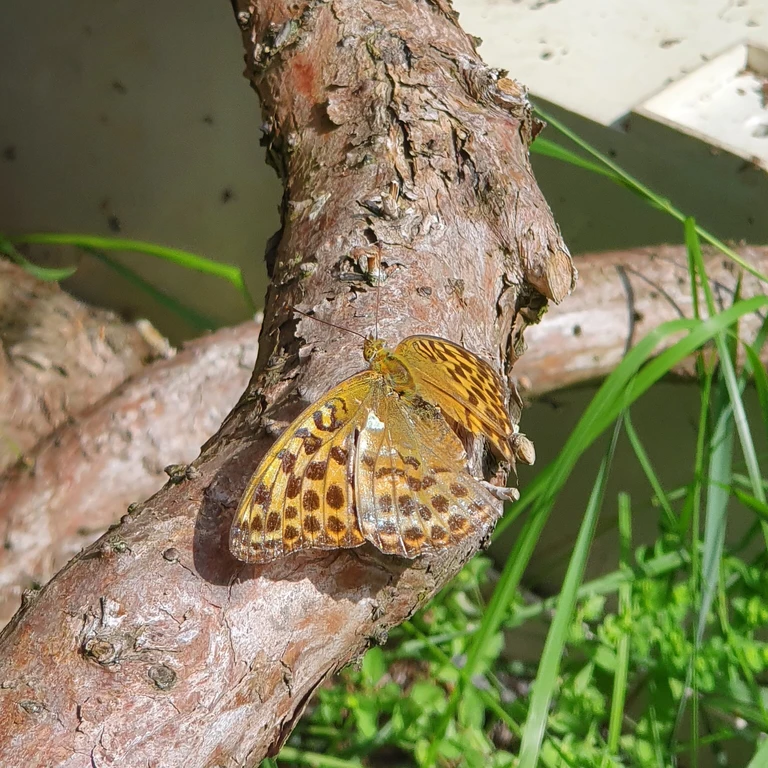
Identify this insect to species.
Argynnis paphia
